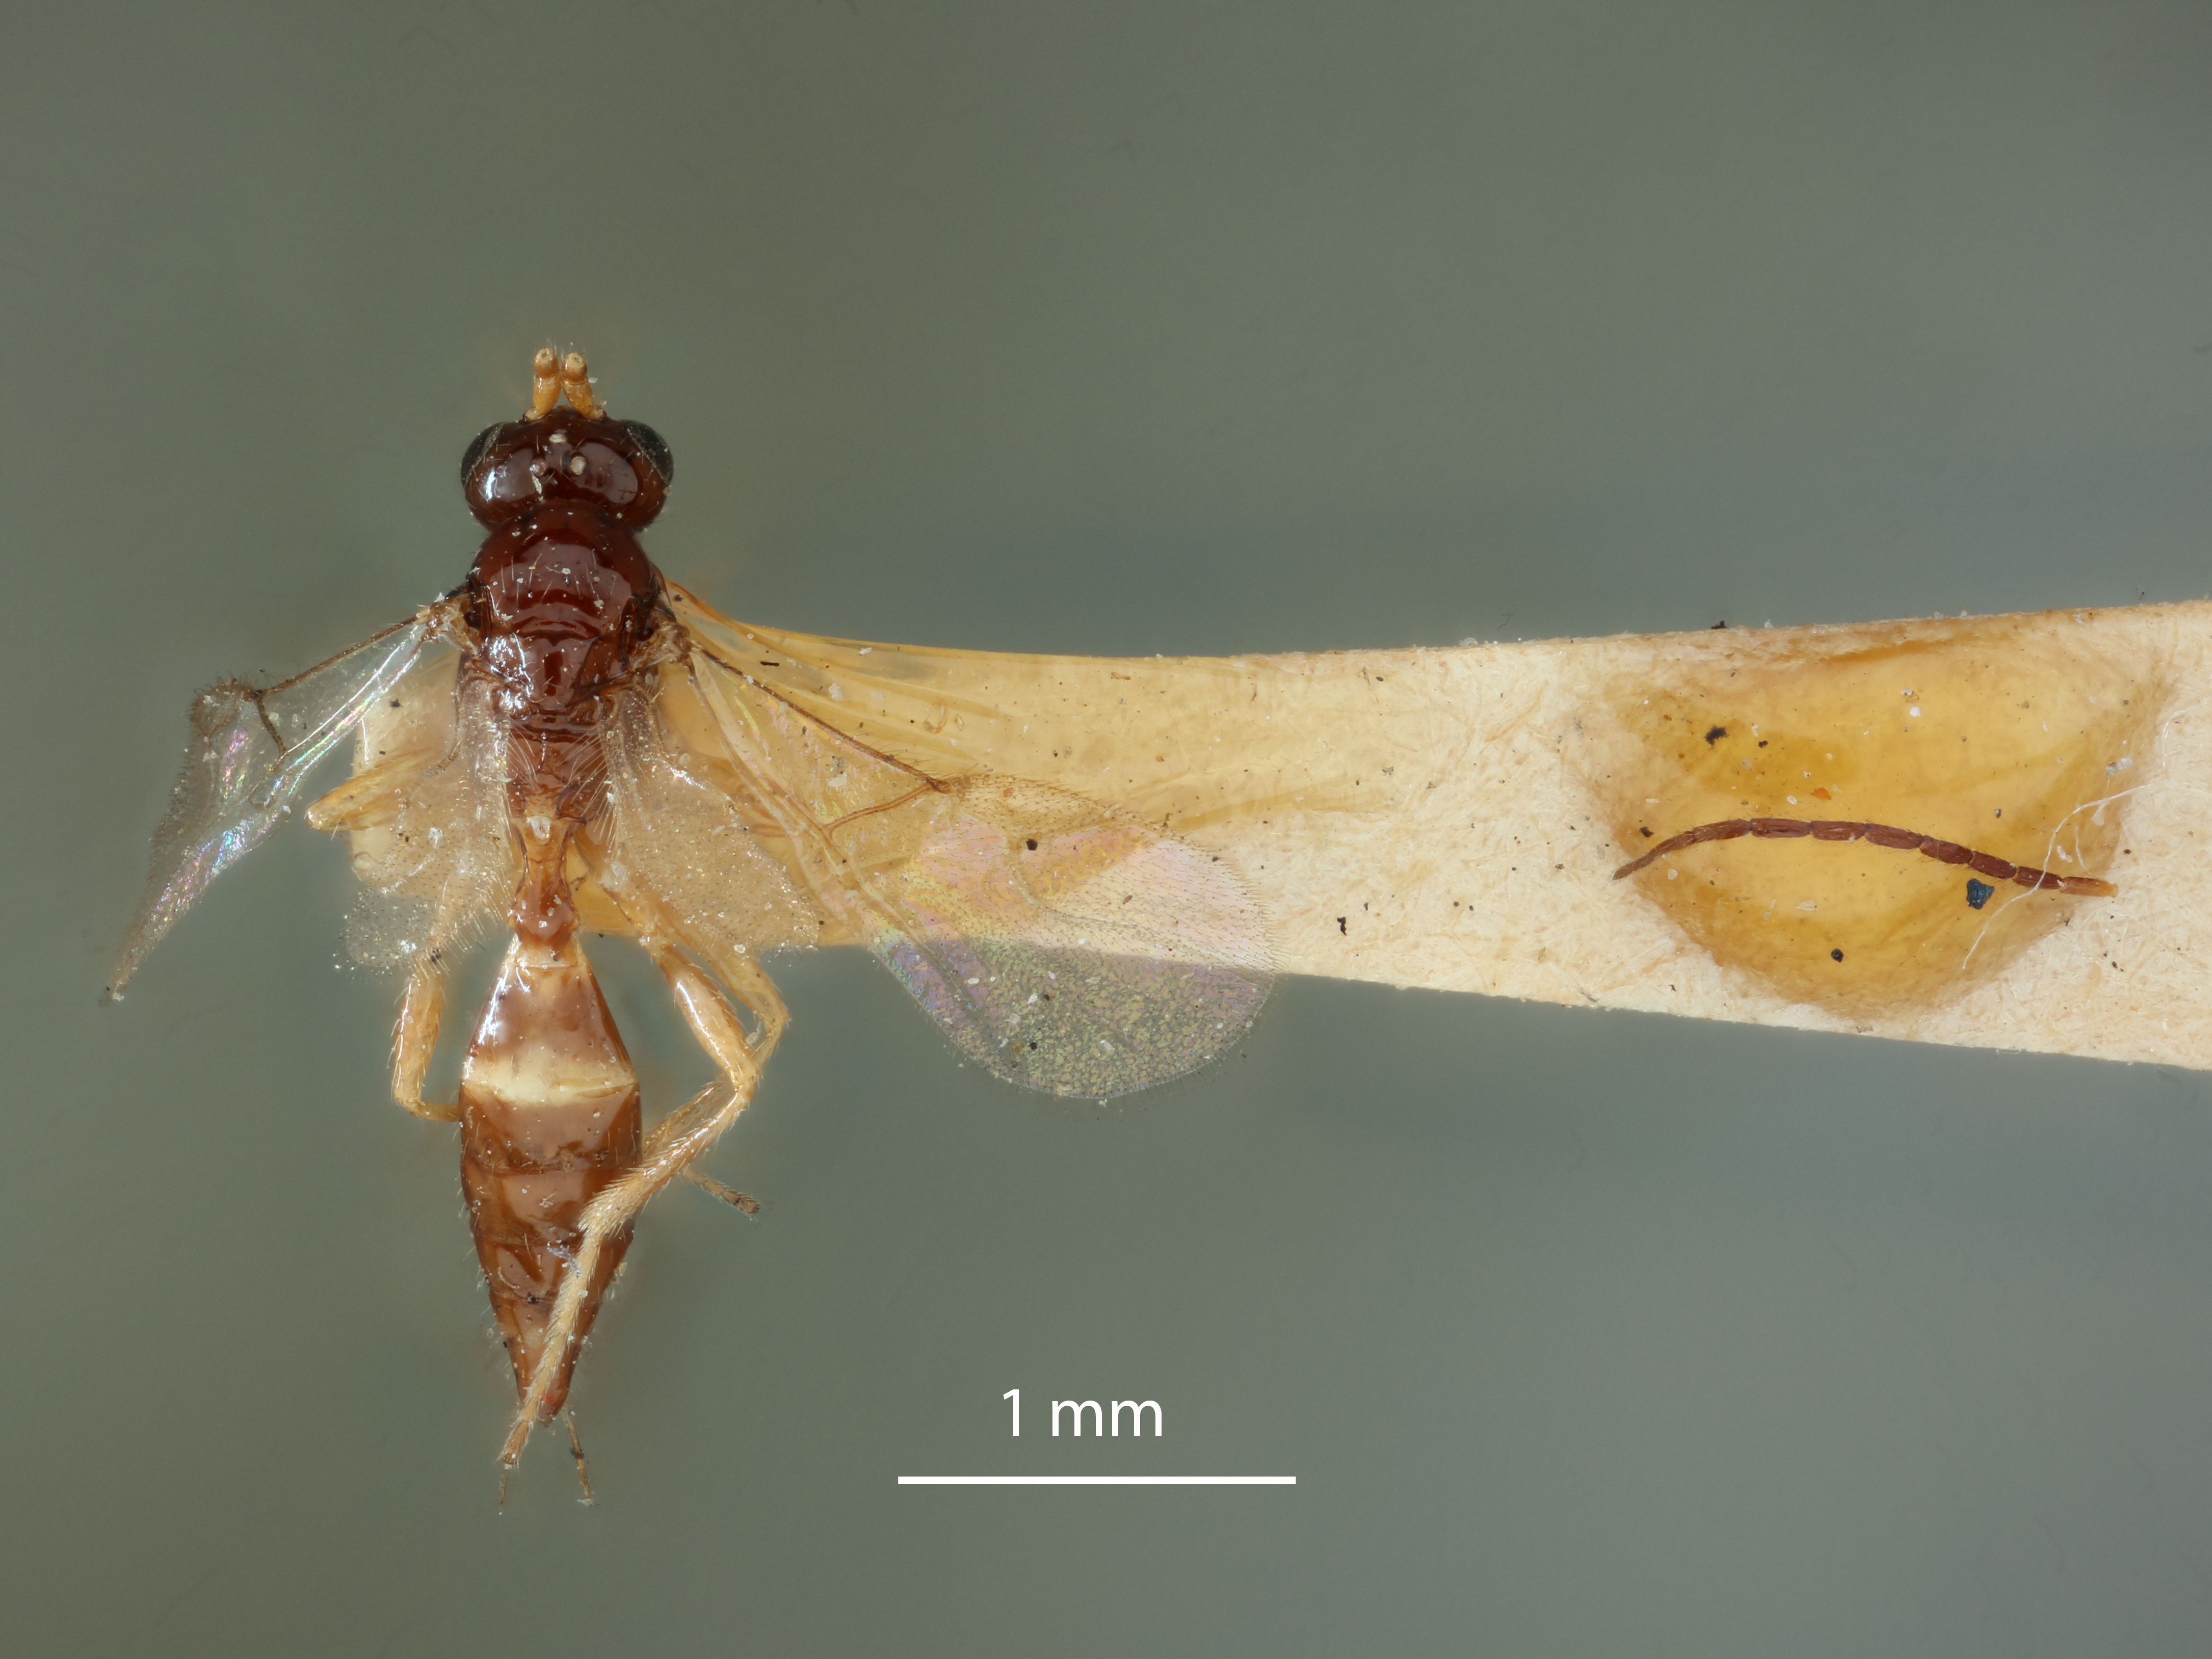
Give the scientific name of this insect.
Trioxys rhagii
